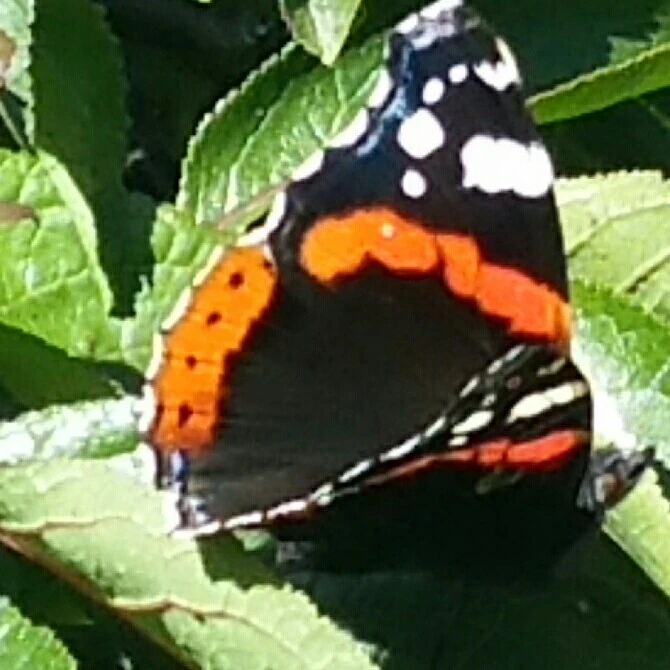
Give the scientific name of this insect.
Vanessa atalanta
